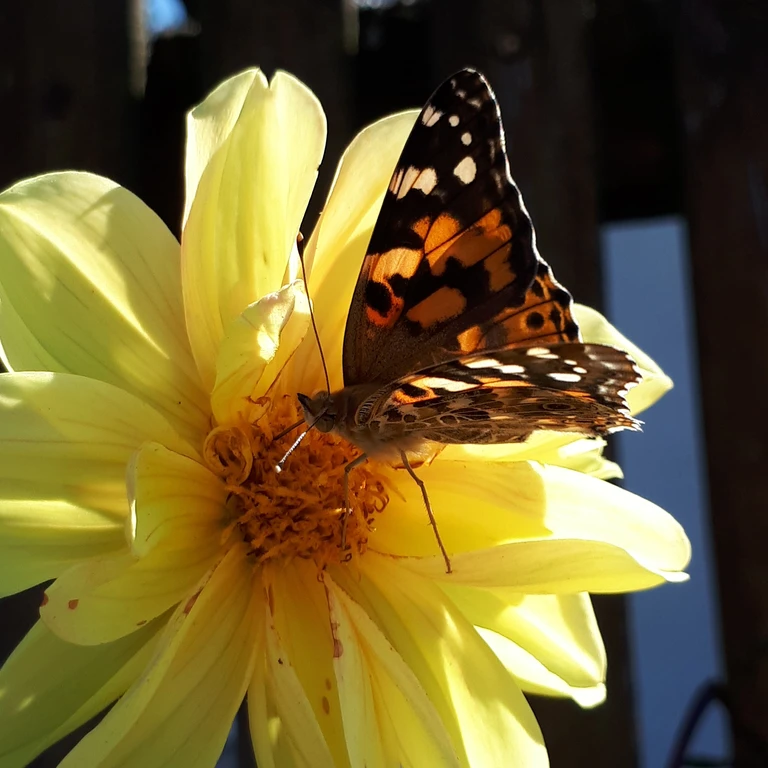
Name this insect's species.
Vanessa cardui
